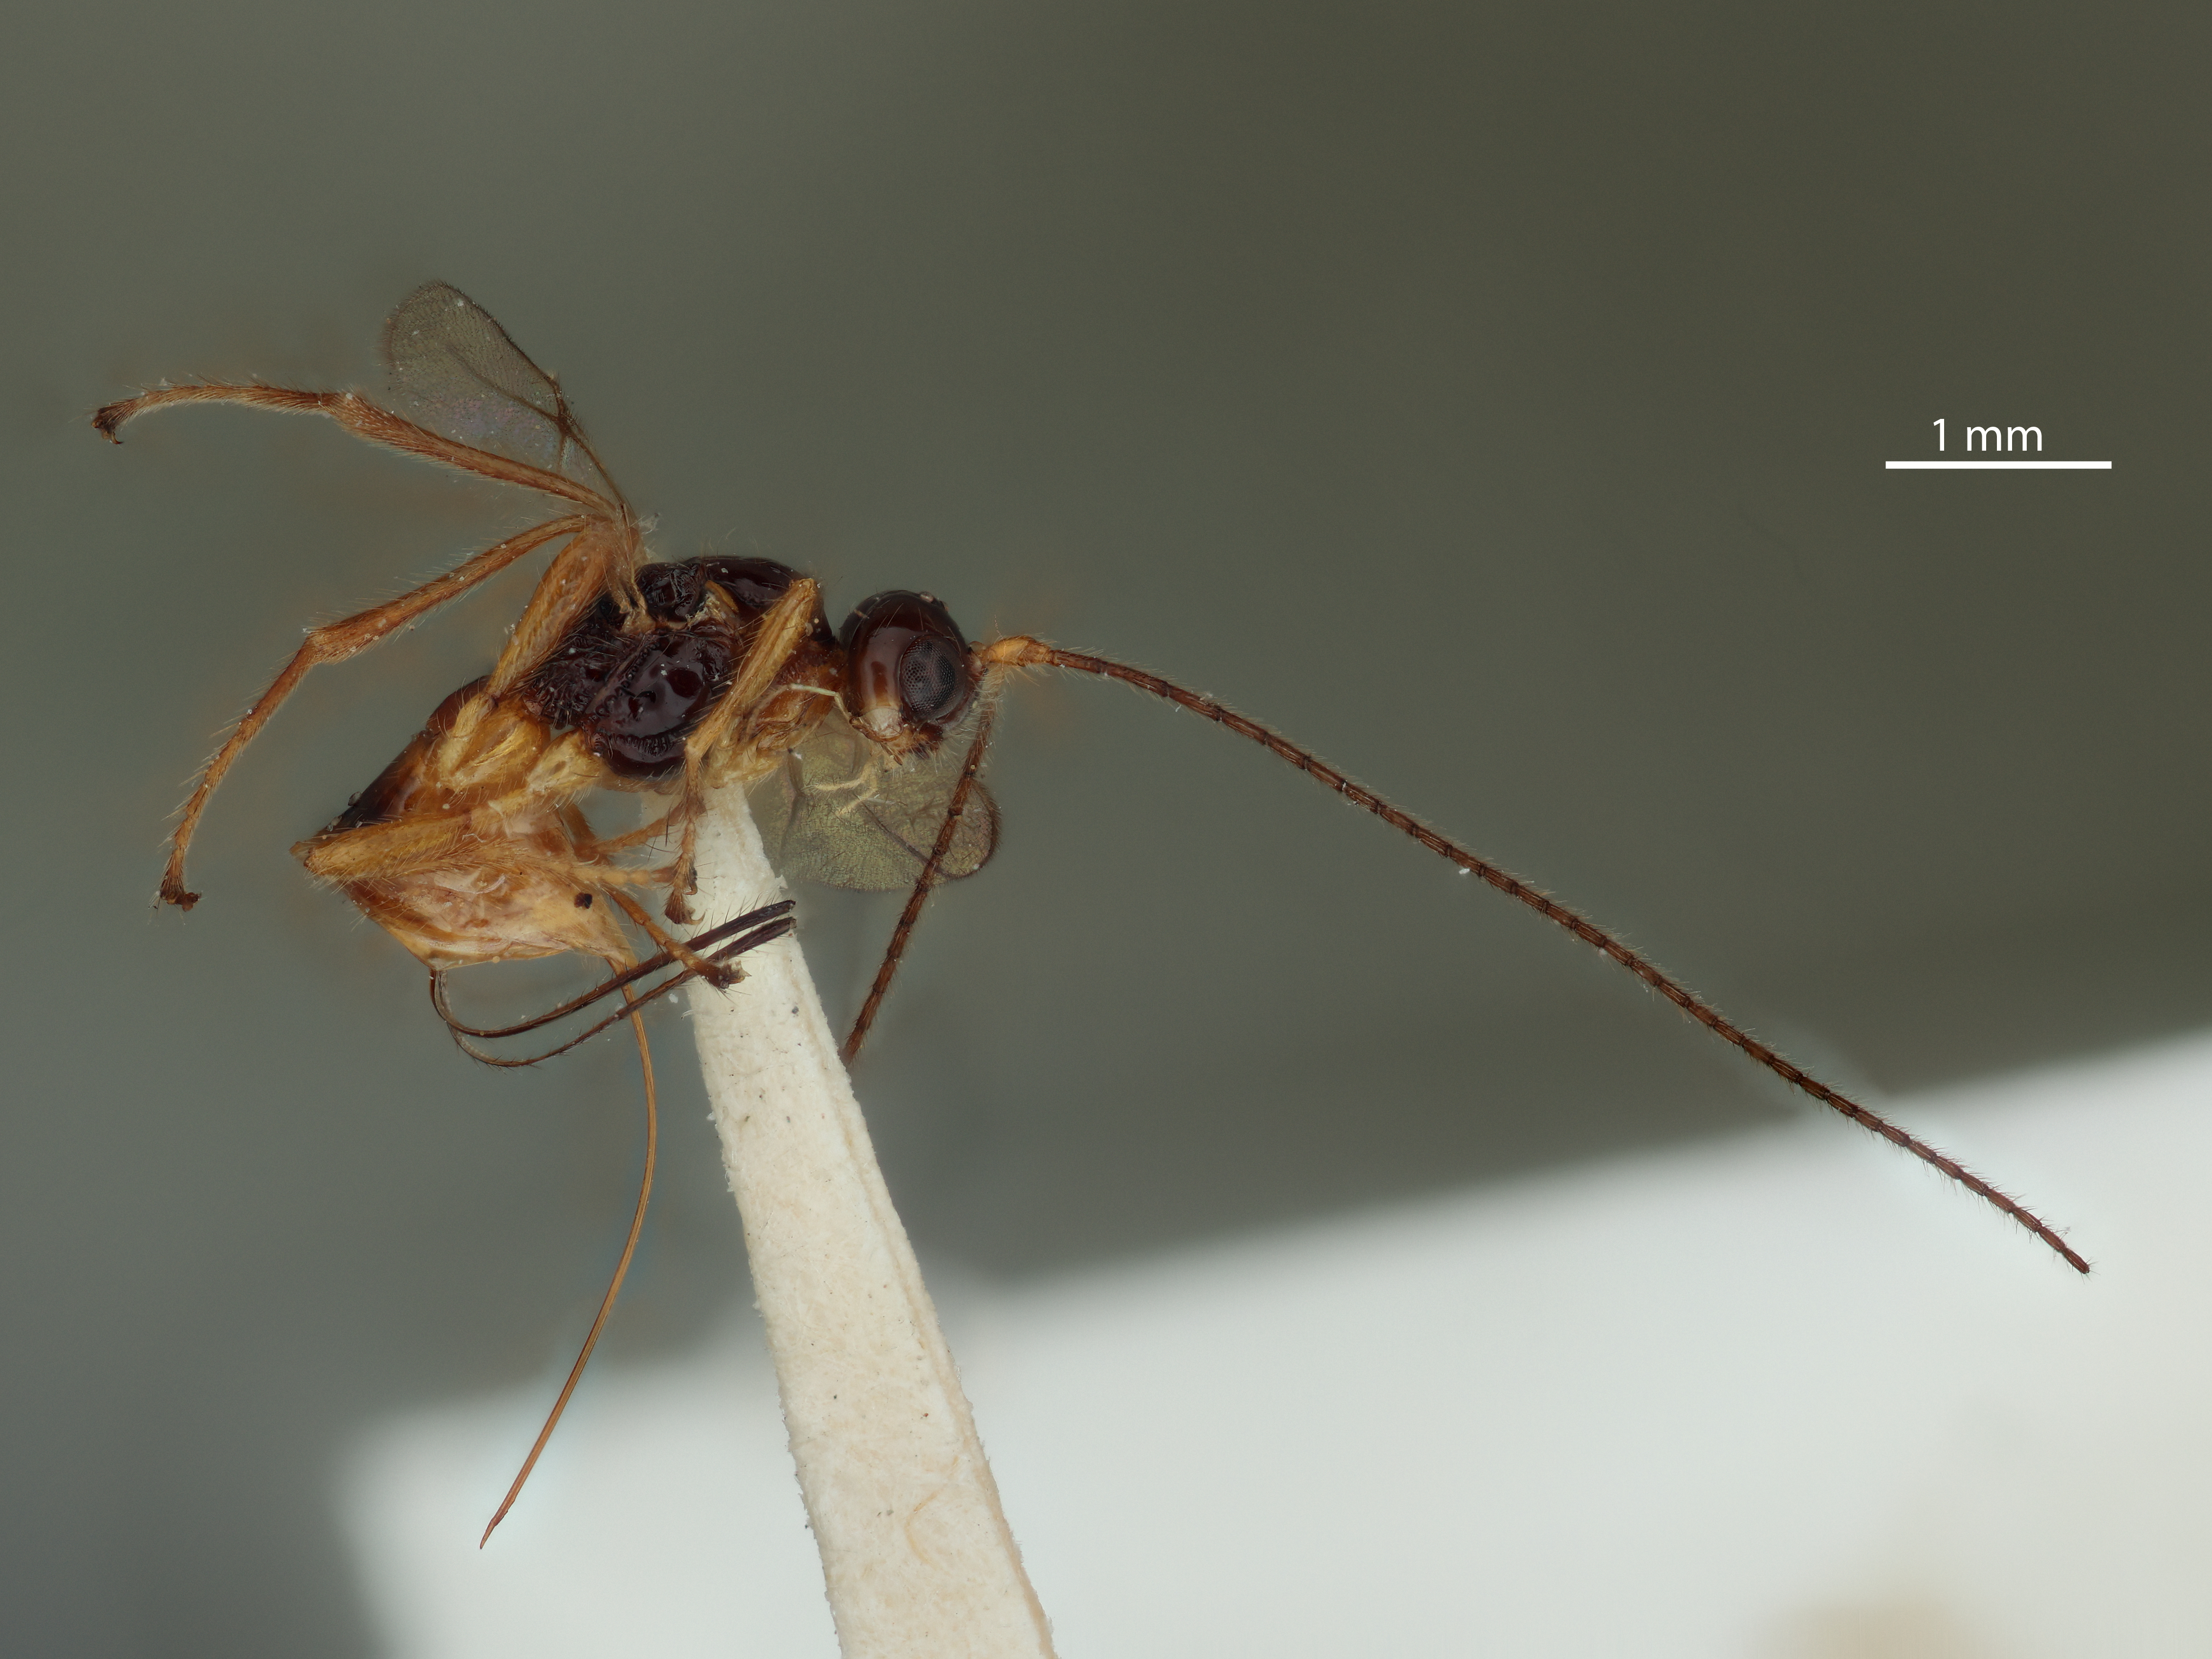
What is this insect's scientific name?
Phaenocarpa rossata
